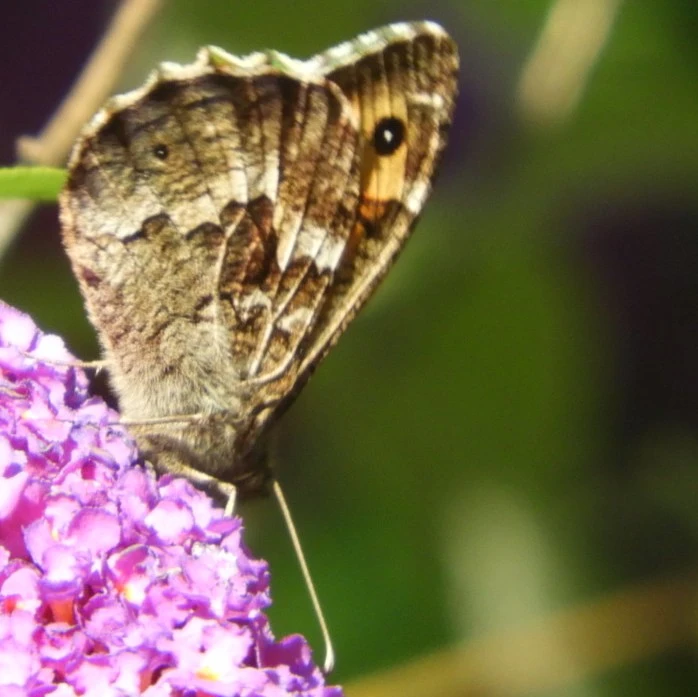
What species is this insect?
Hipparchia semele
